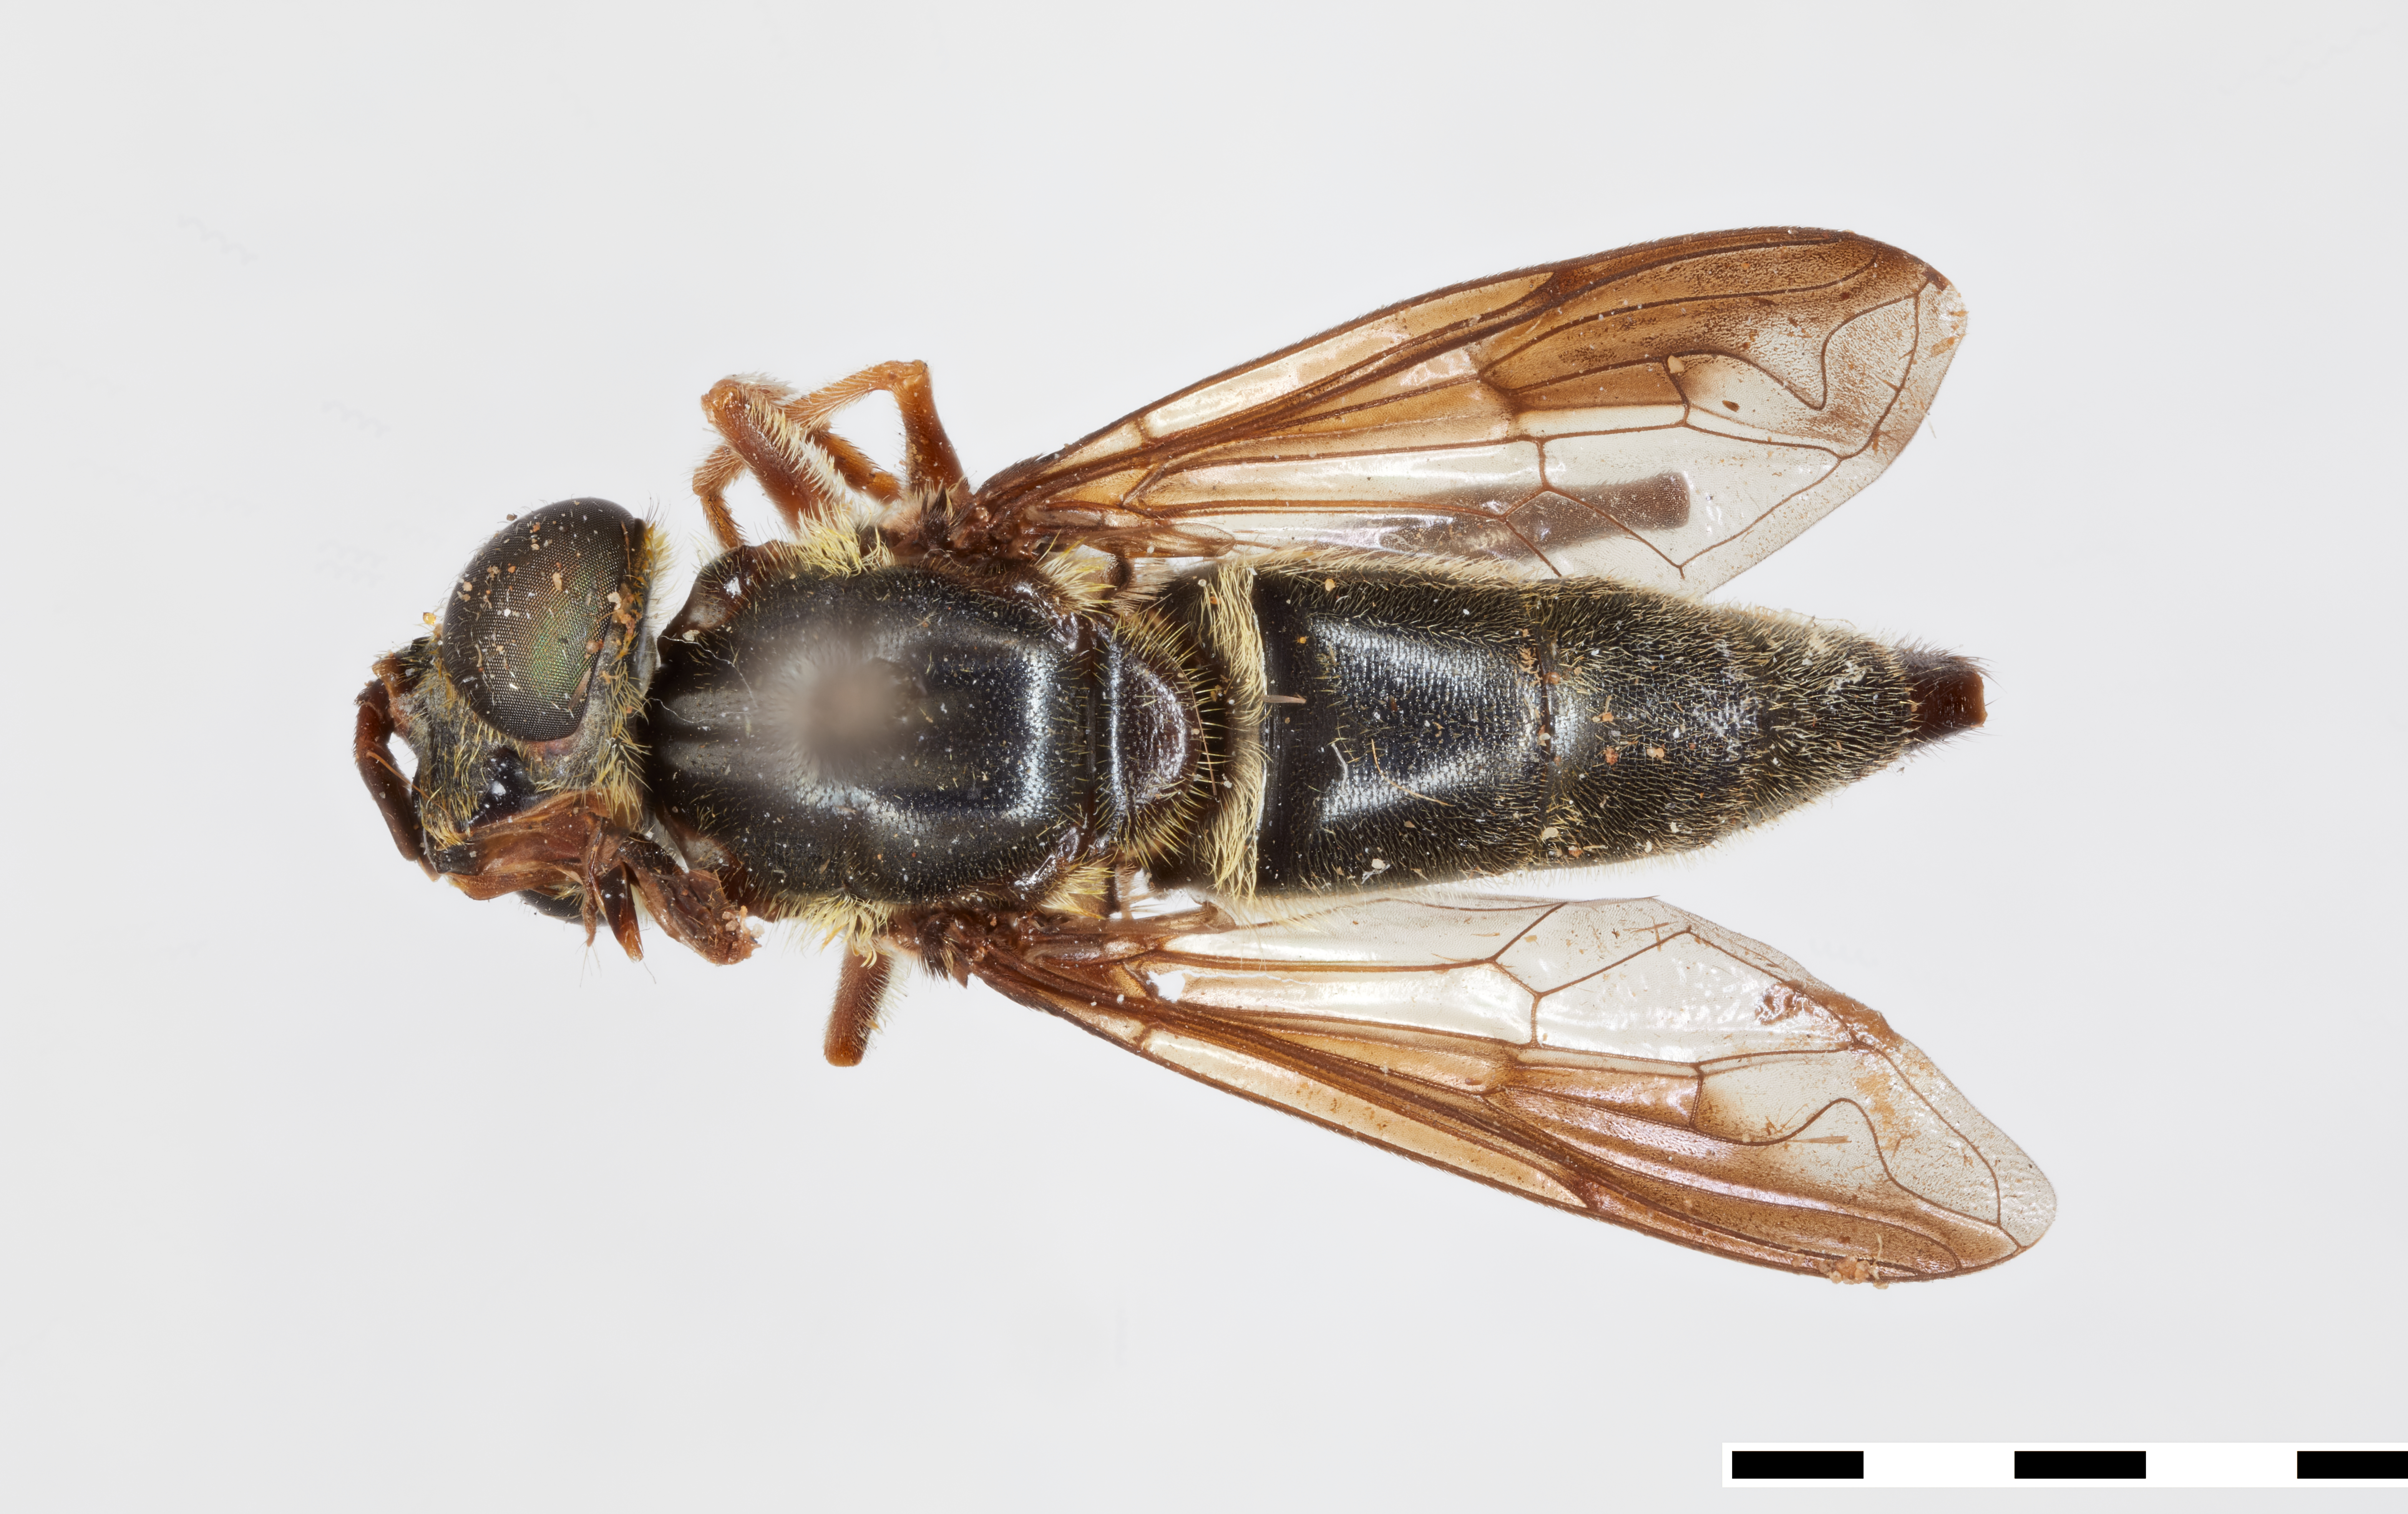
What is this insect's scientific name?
Quichuana knabi
